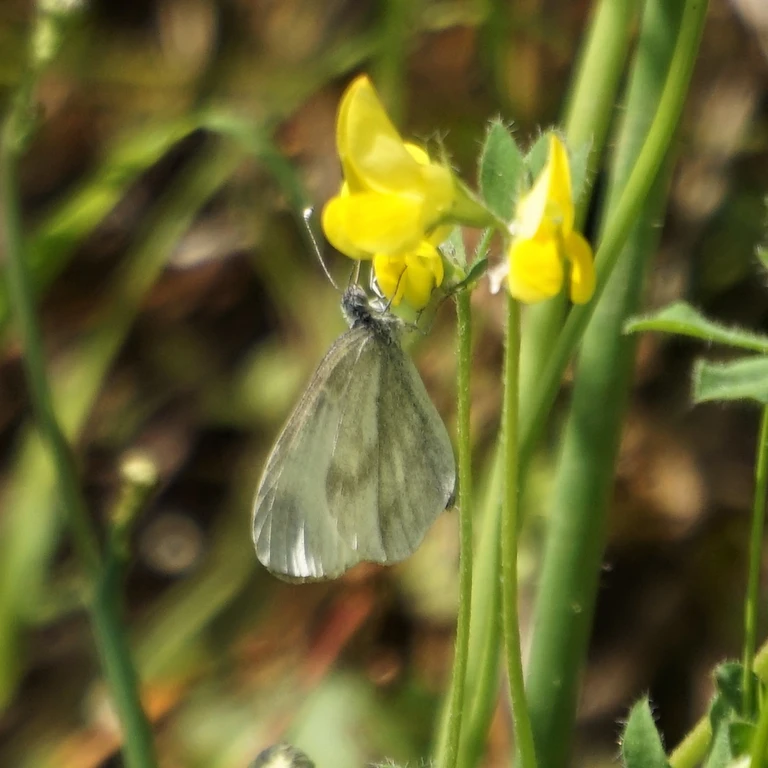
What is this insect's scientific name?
Leptidea sinapis/juvernica
